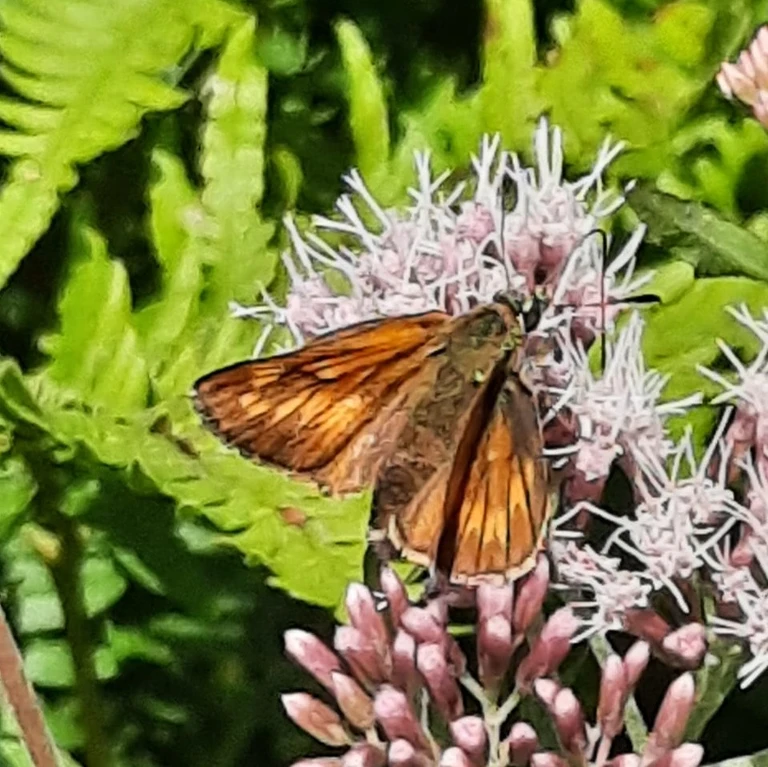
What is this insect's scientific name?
Ochlodes sylvanus (also Ochlodes venata)
